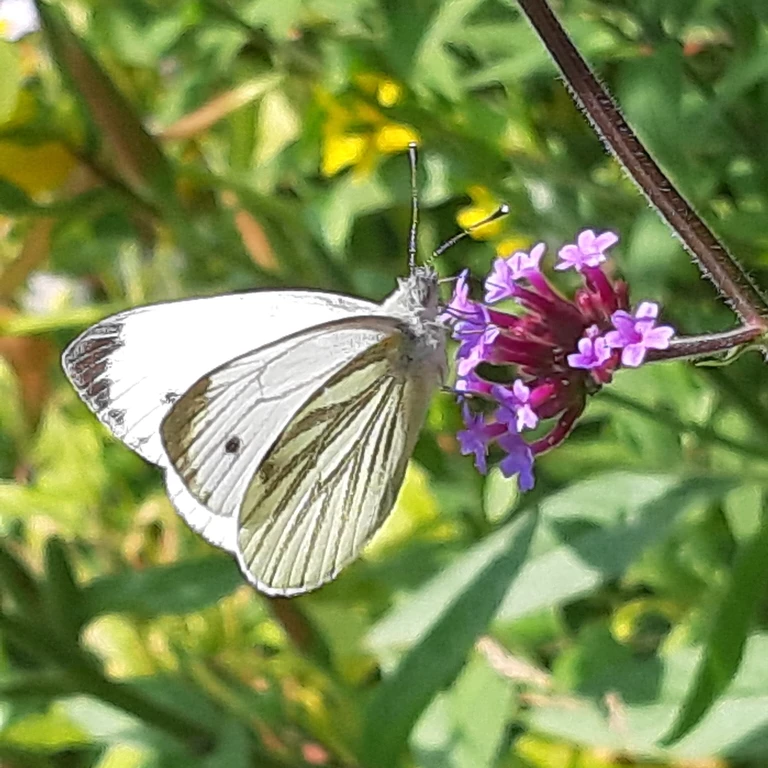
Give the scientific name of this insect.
Pieris napi
